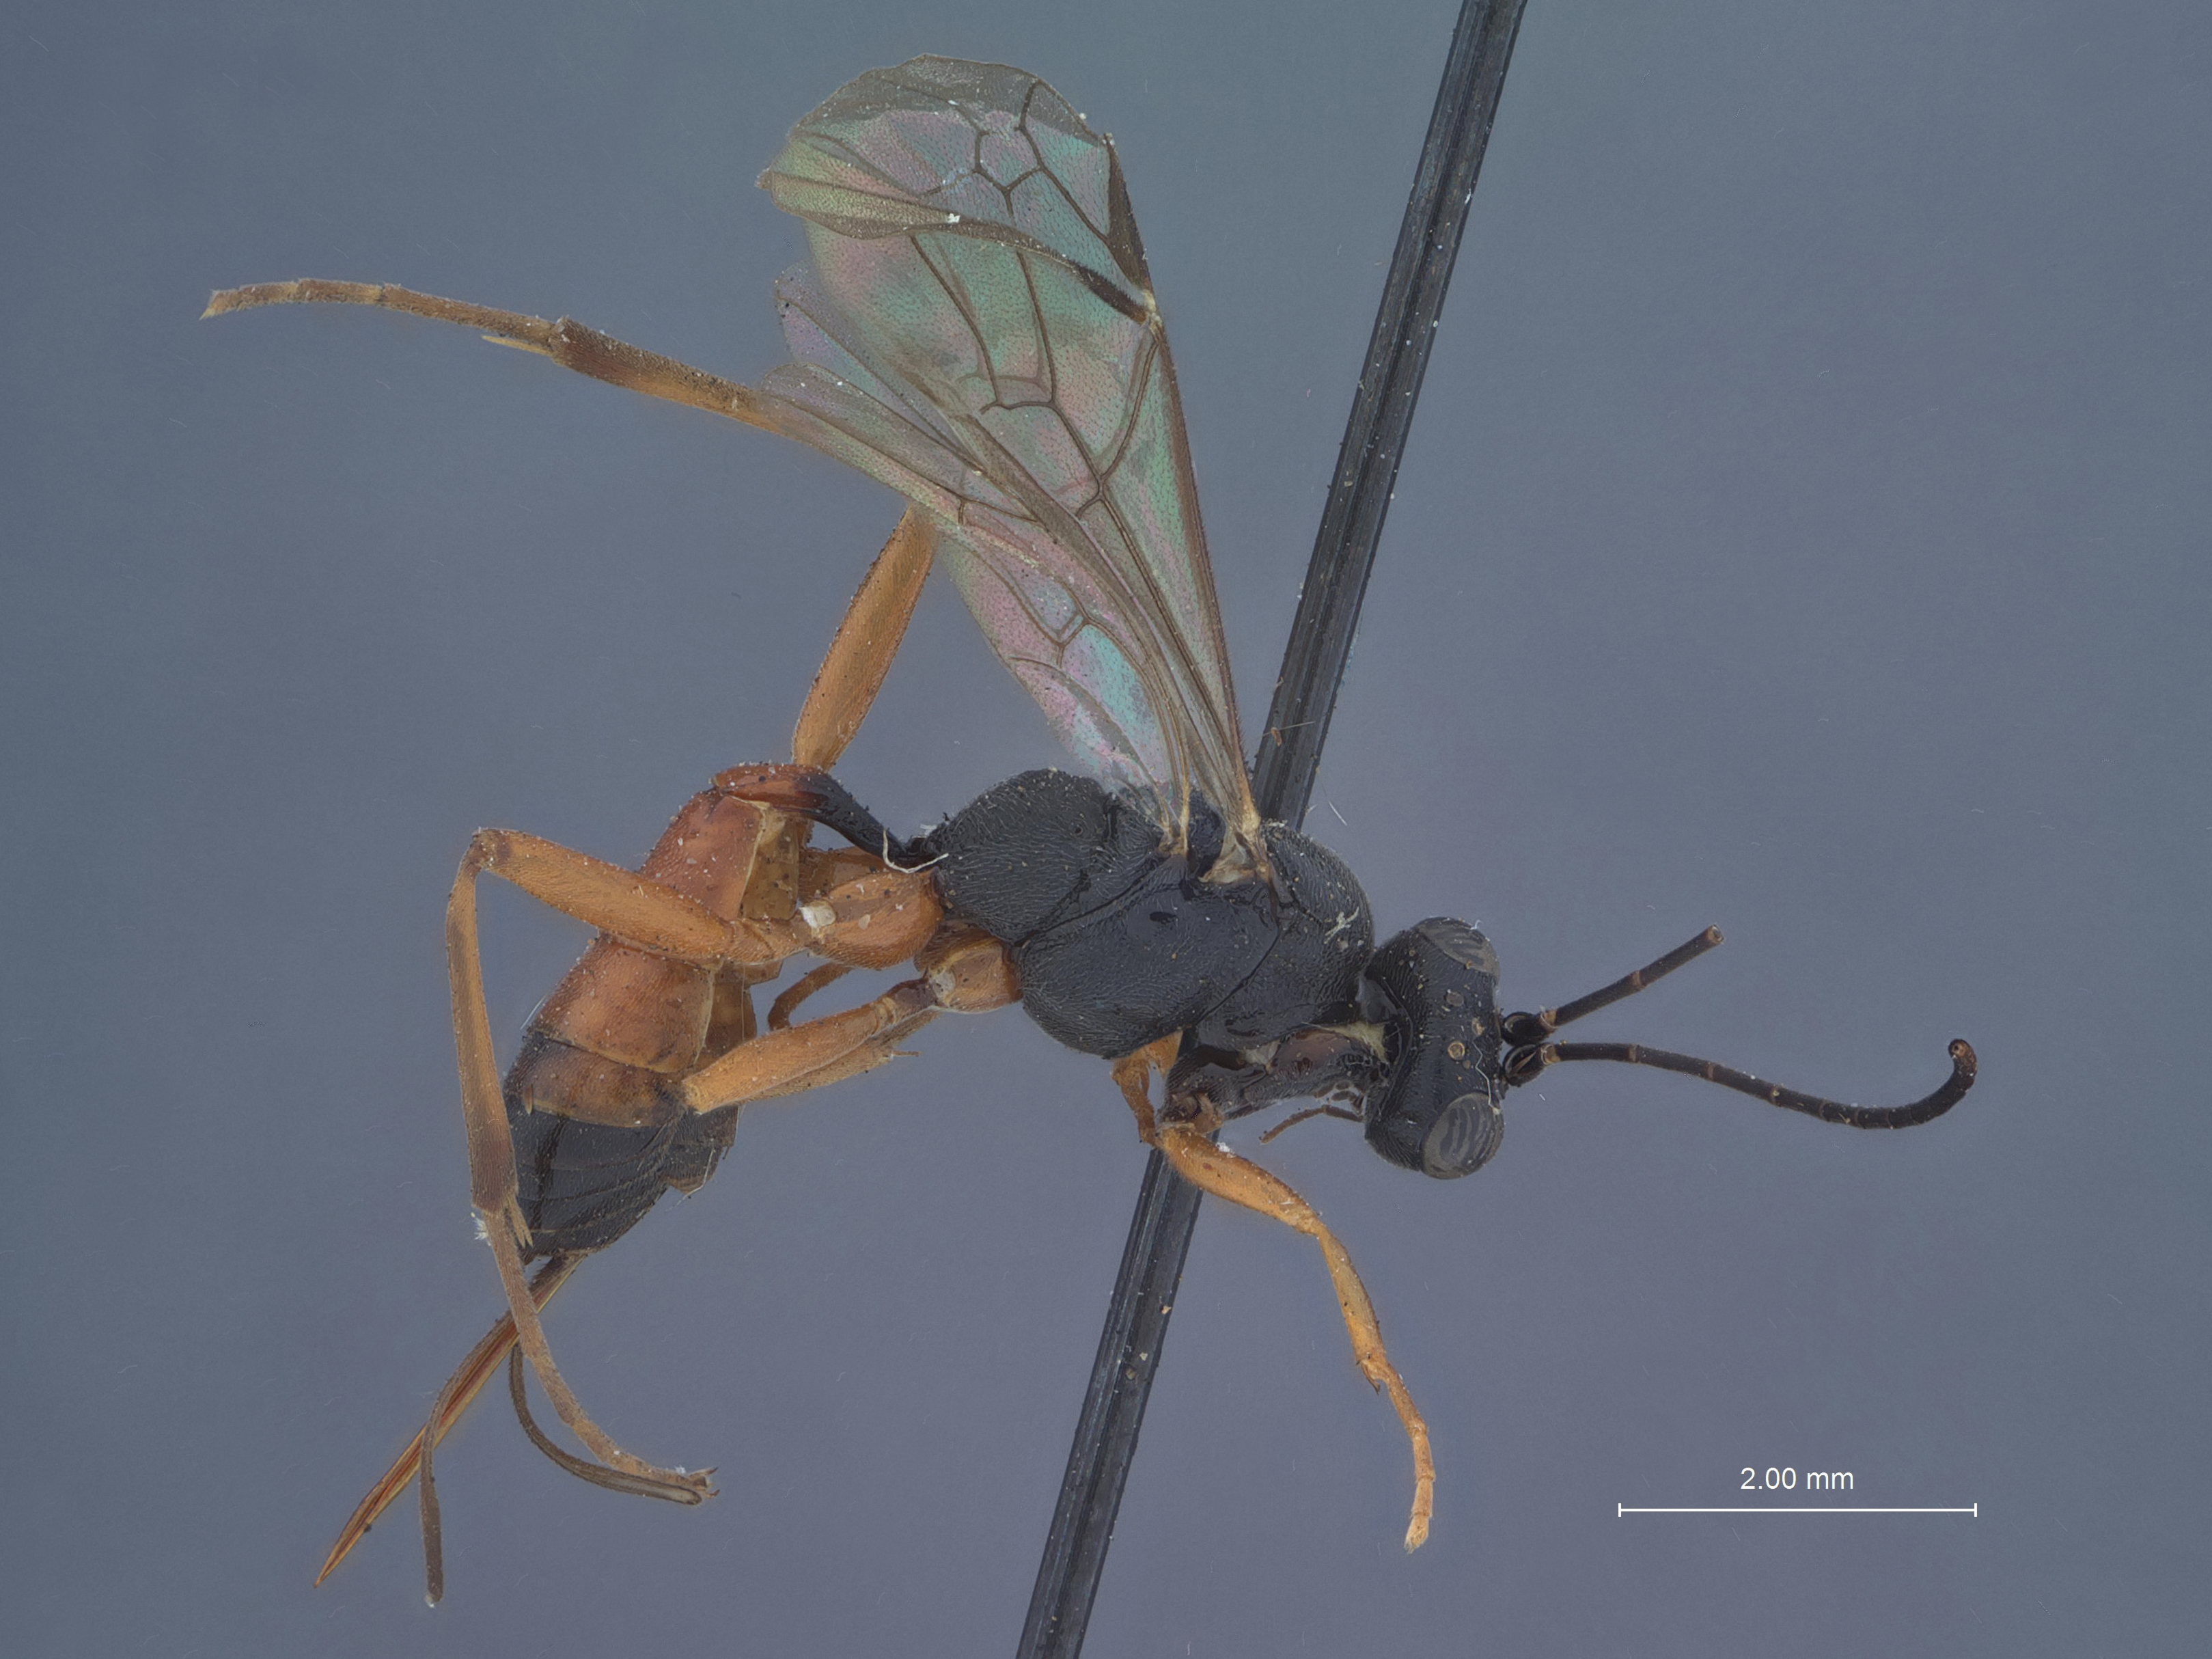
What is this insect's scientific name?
Cryptus burkei
